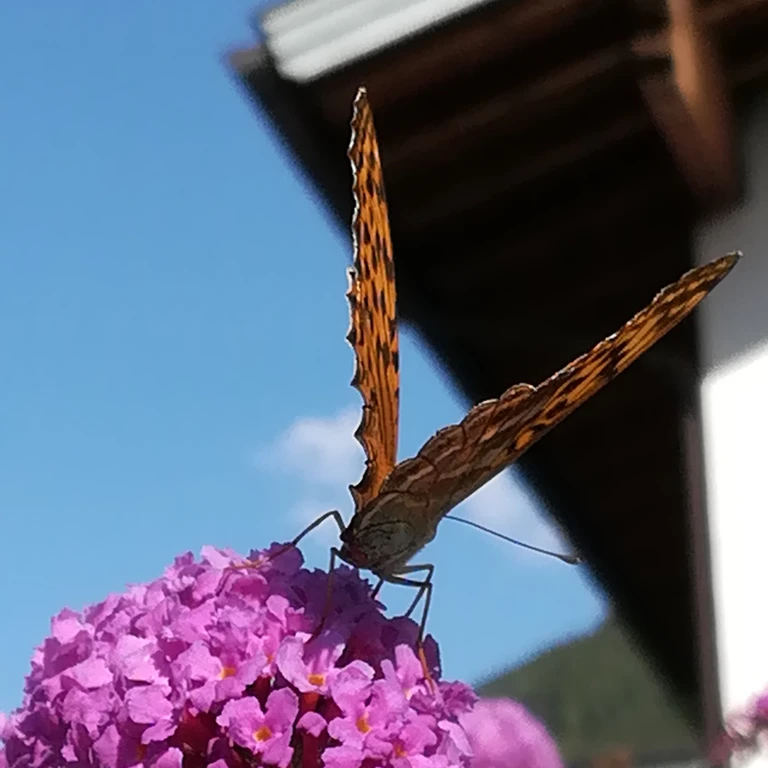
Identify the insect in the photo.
Argynnis paphia
